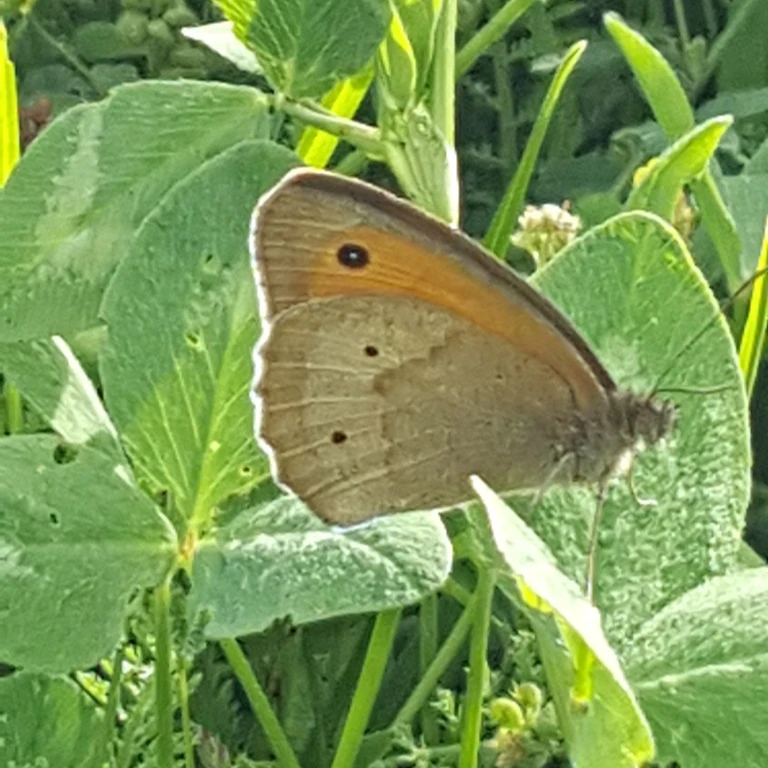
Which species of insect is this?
Maniola jurtina
